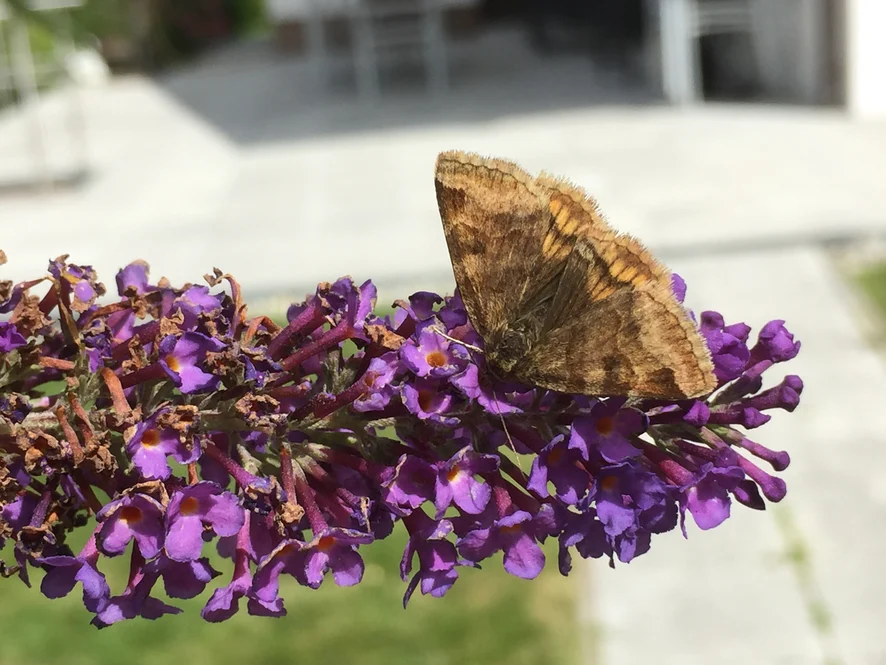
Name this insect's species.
Euclidia glyphica
